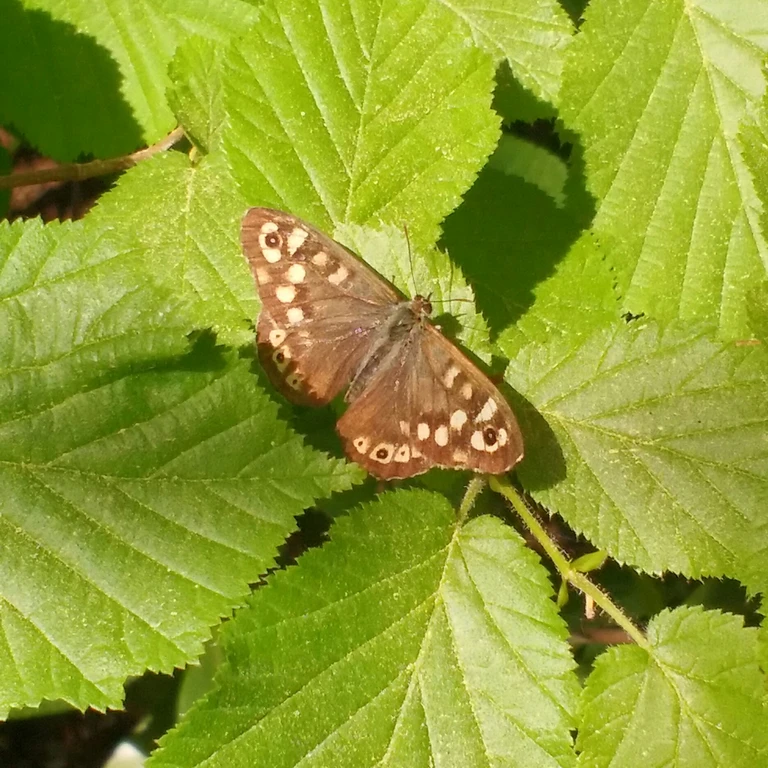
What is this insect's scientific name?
Pararge aegeria
